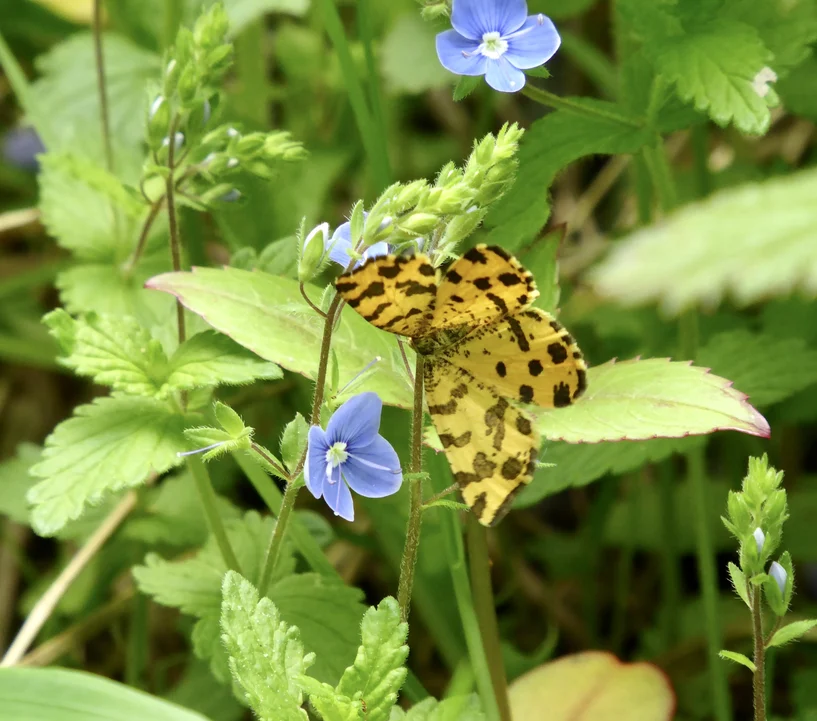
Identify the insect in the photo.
Pseudopanthera macularia
